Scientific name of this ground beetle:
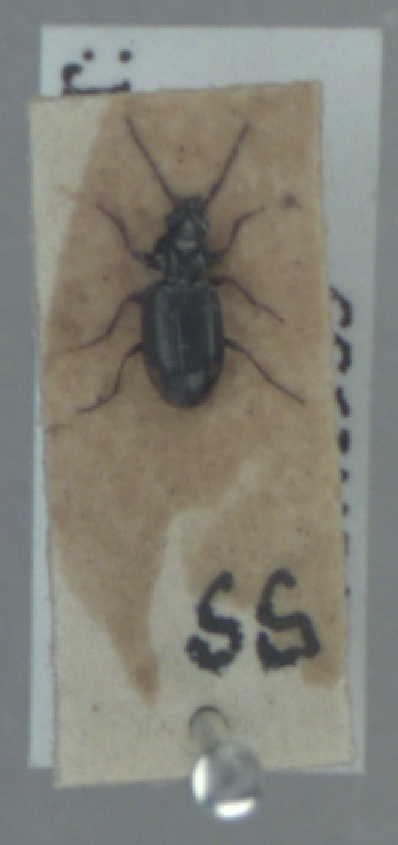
Bembidion lunulatum
